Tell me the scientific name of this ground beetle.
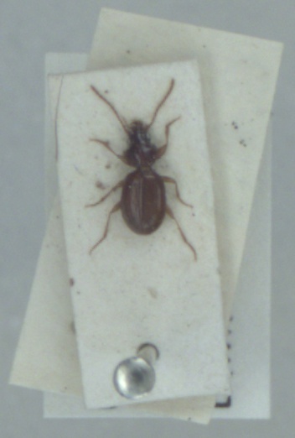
Epaphius secalis
